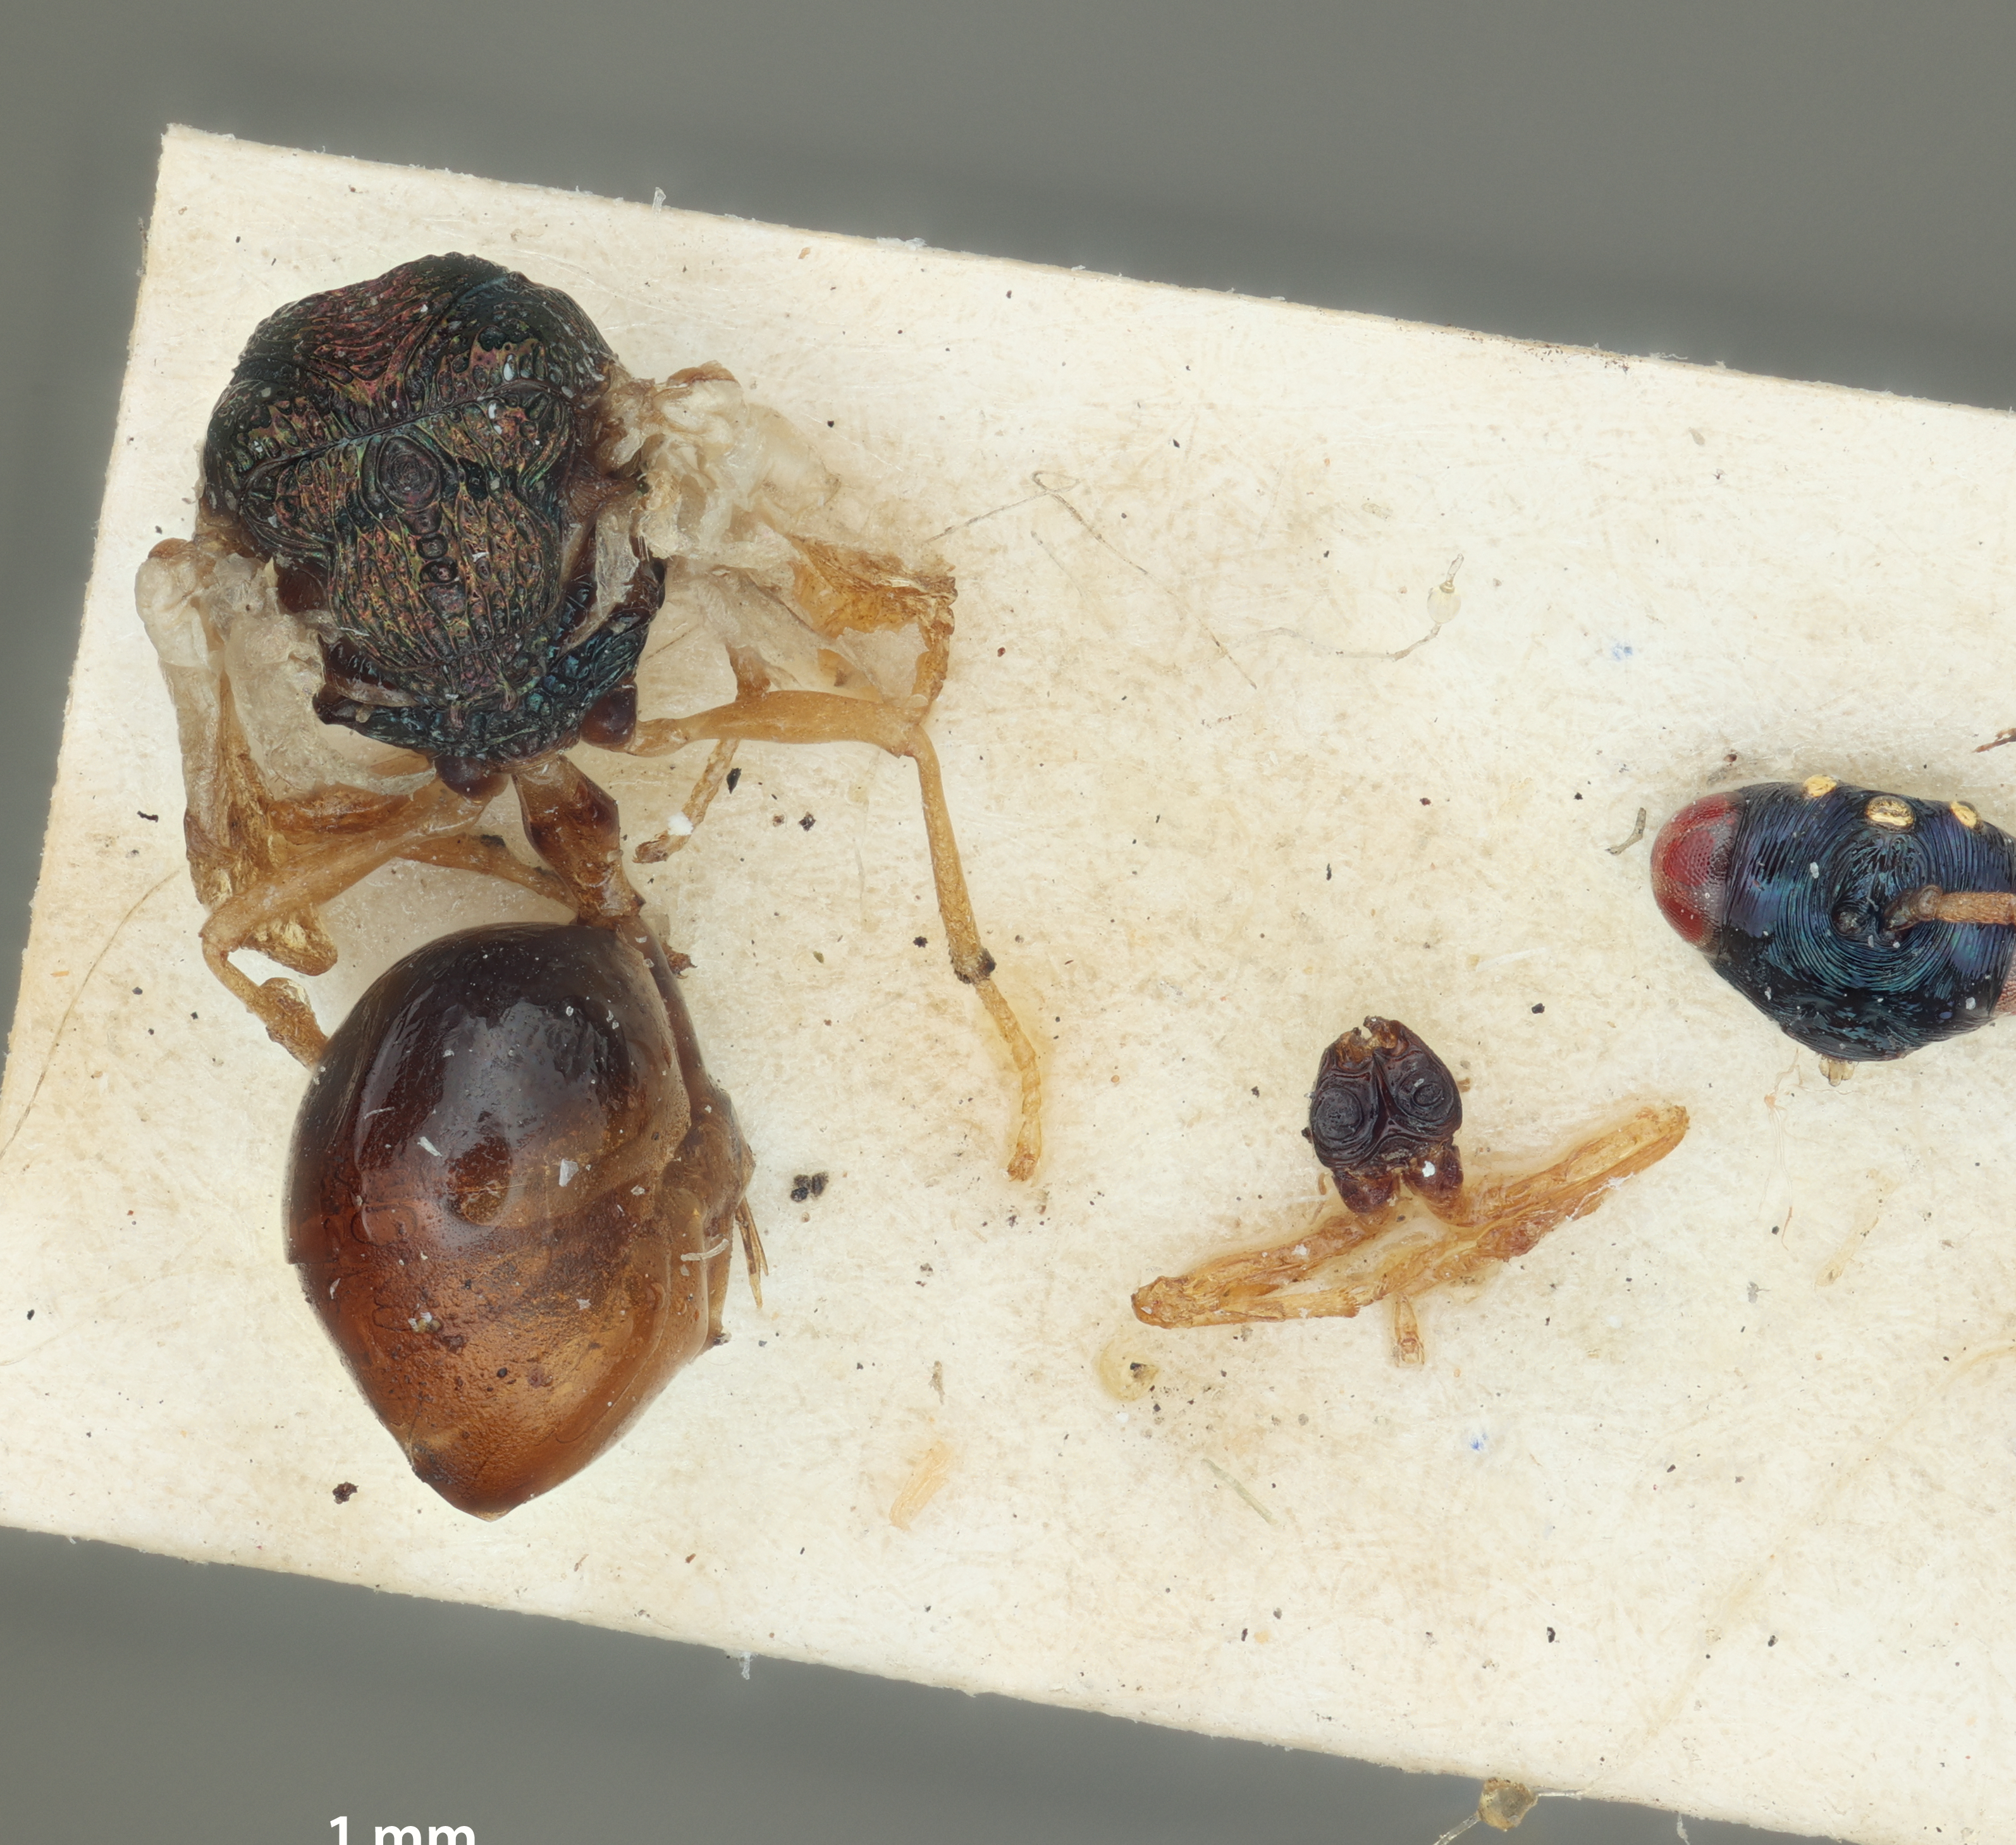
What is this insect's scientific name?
Schizaspidia polyrhachicida
